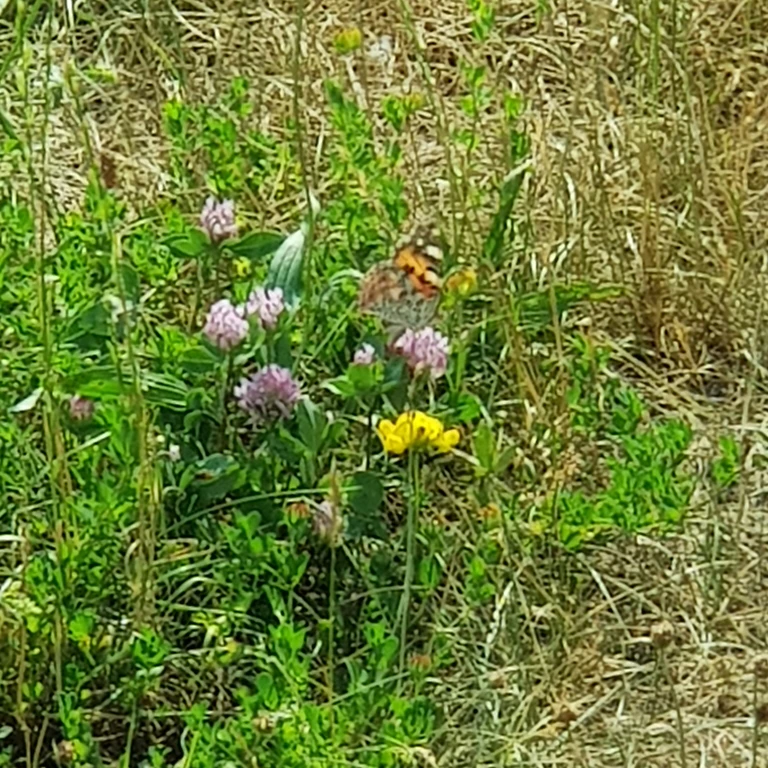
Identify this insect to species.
Vanessa cardui
